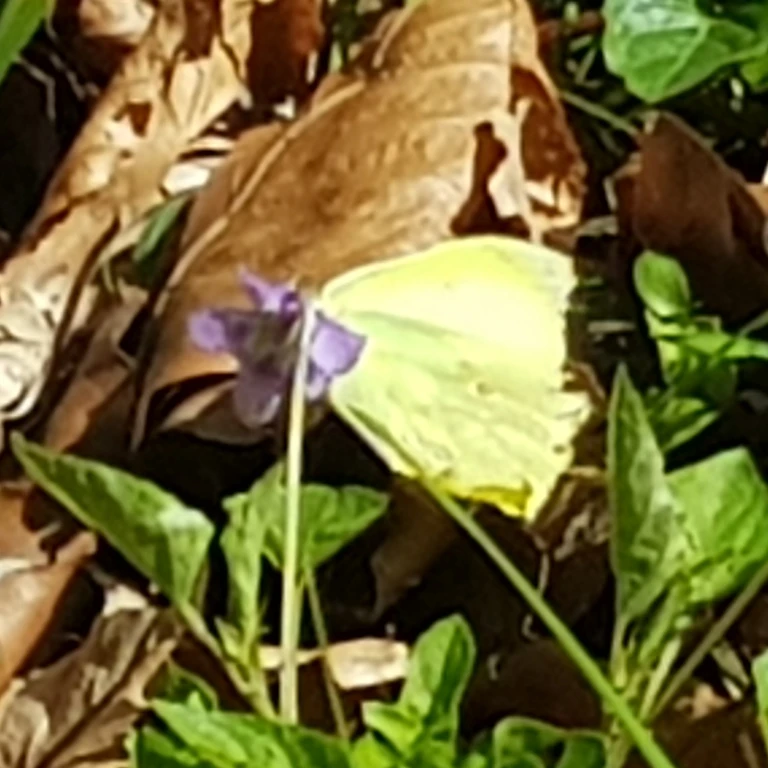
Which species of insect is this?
Gonepteryx rhamni
